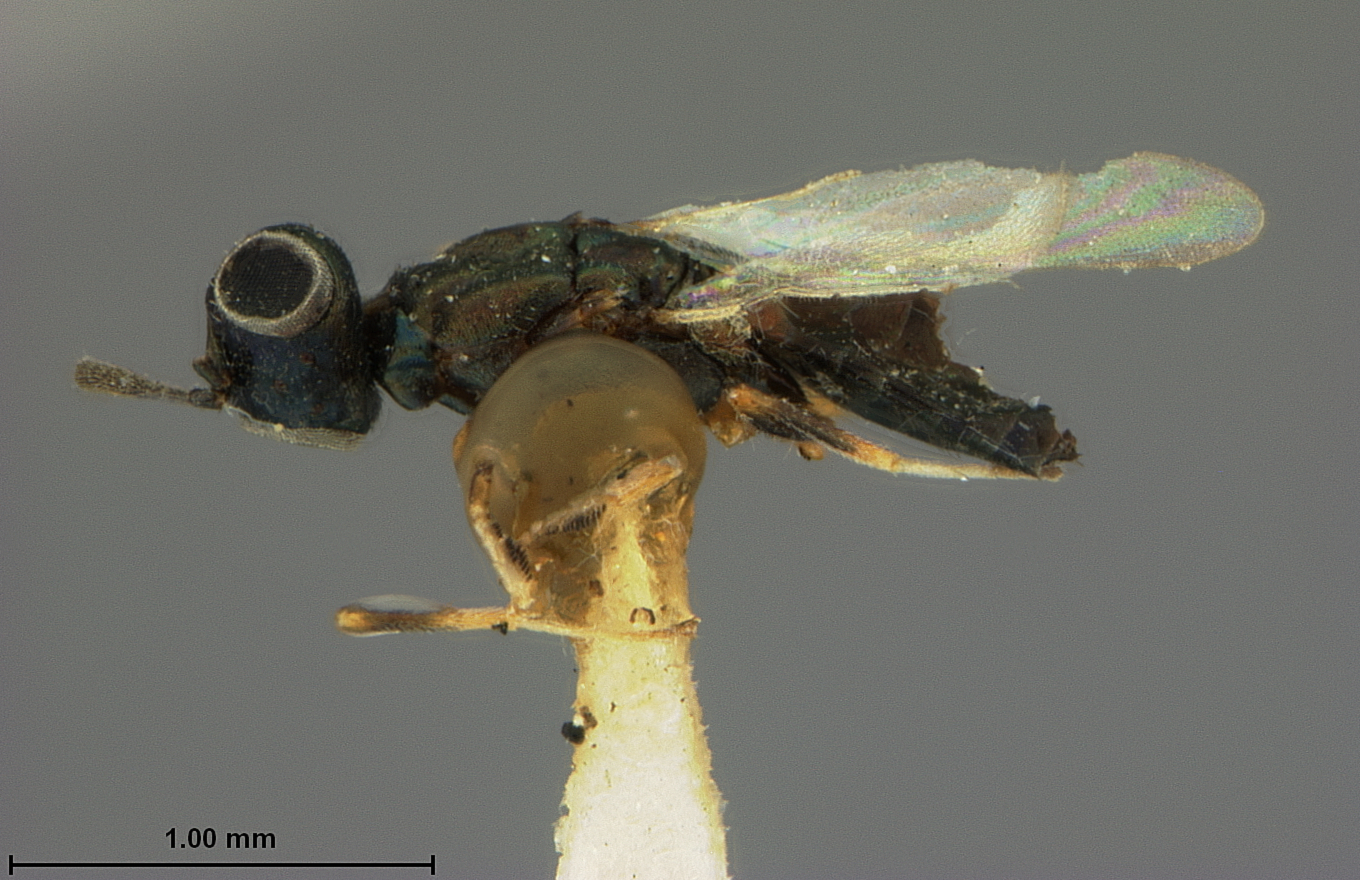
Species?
Eupelmus rosae
